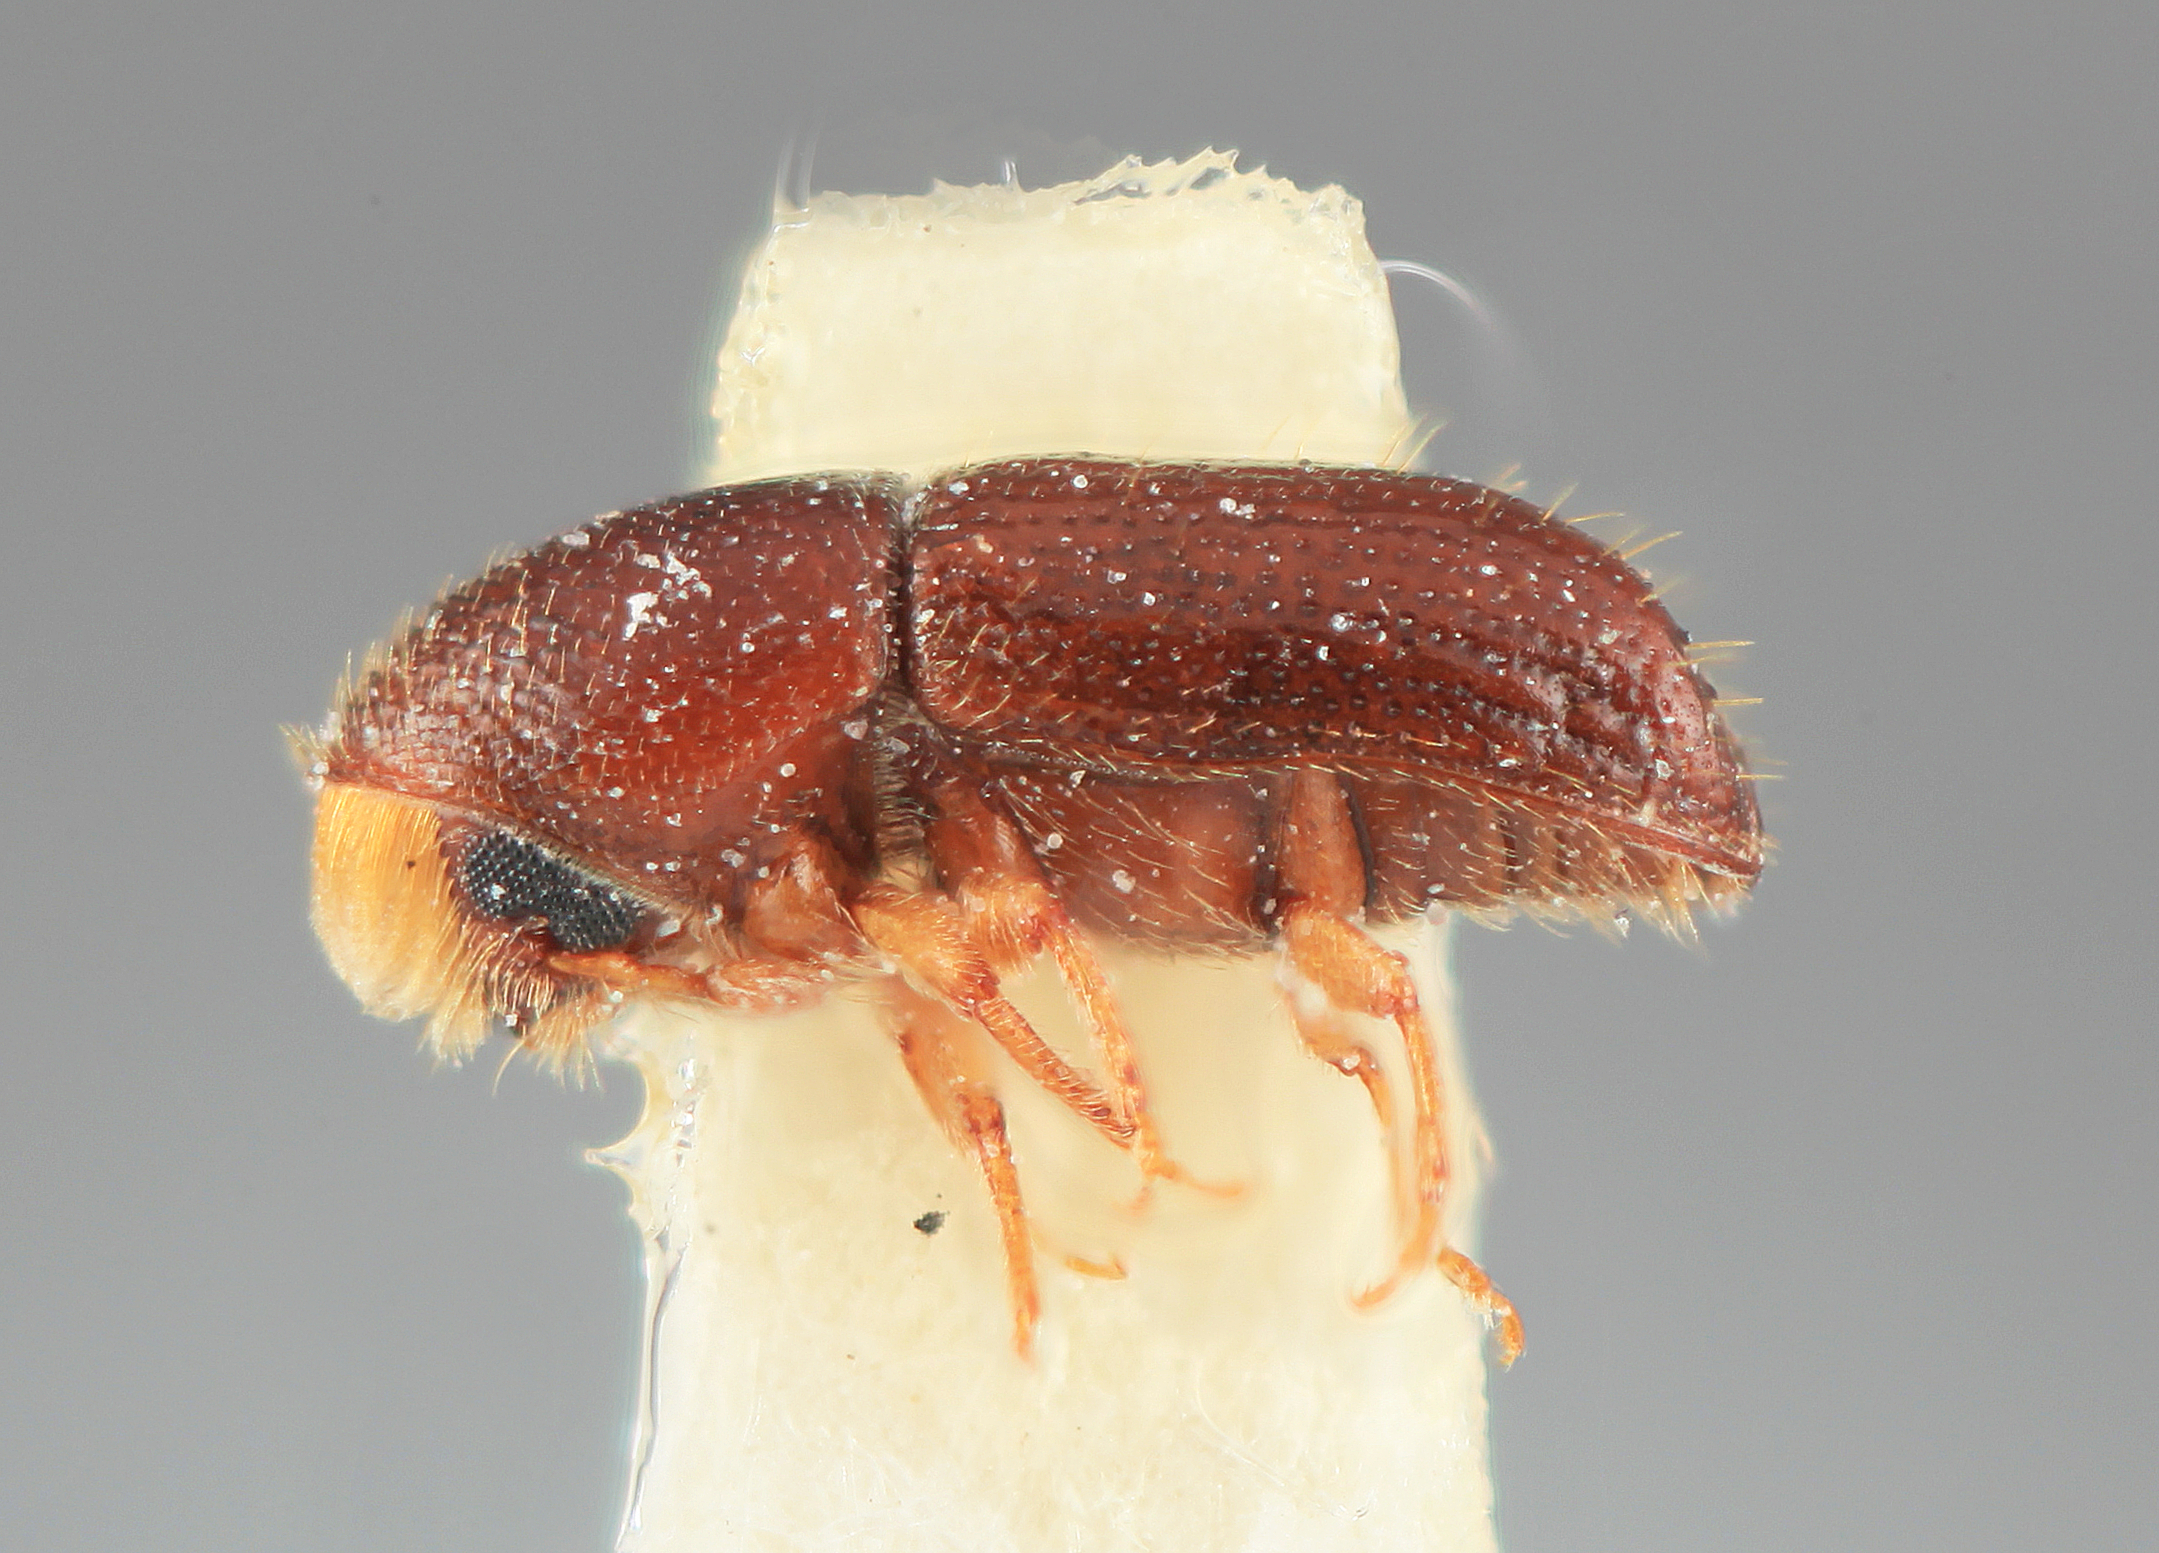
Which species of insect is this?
Araptus gloriosus
